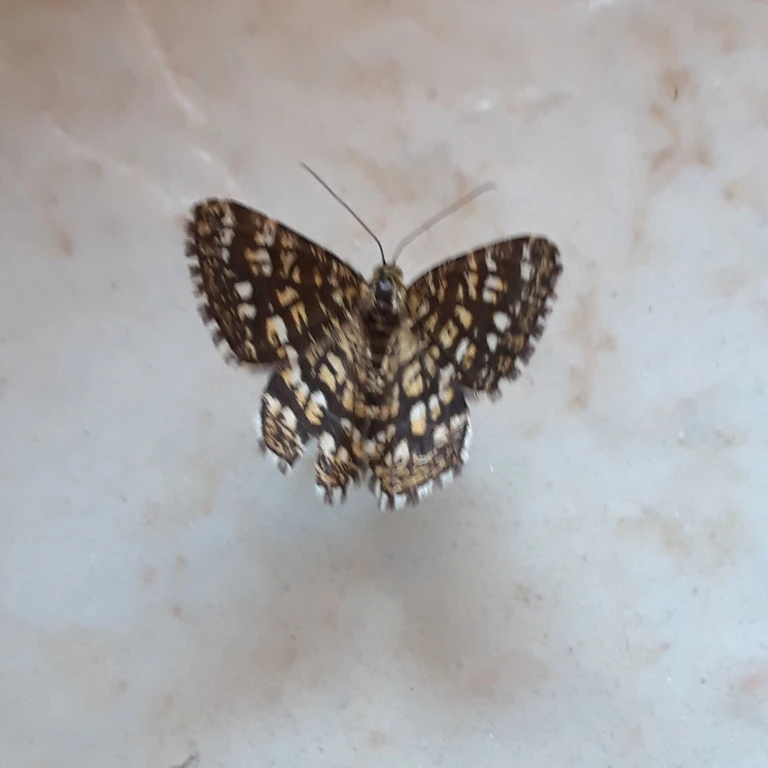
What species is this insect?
Chiasmia clathrata
